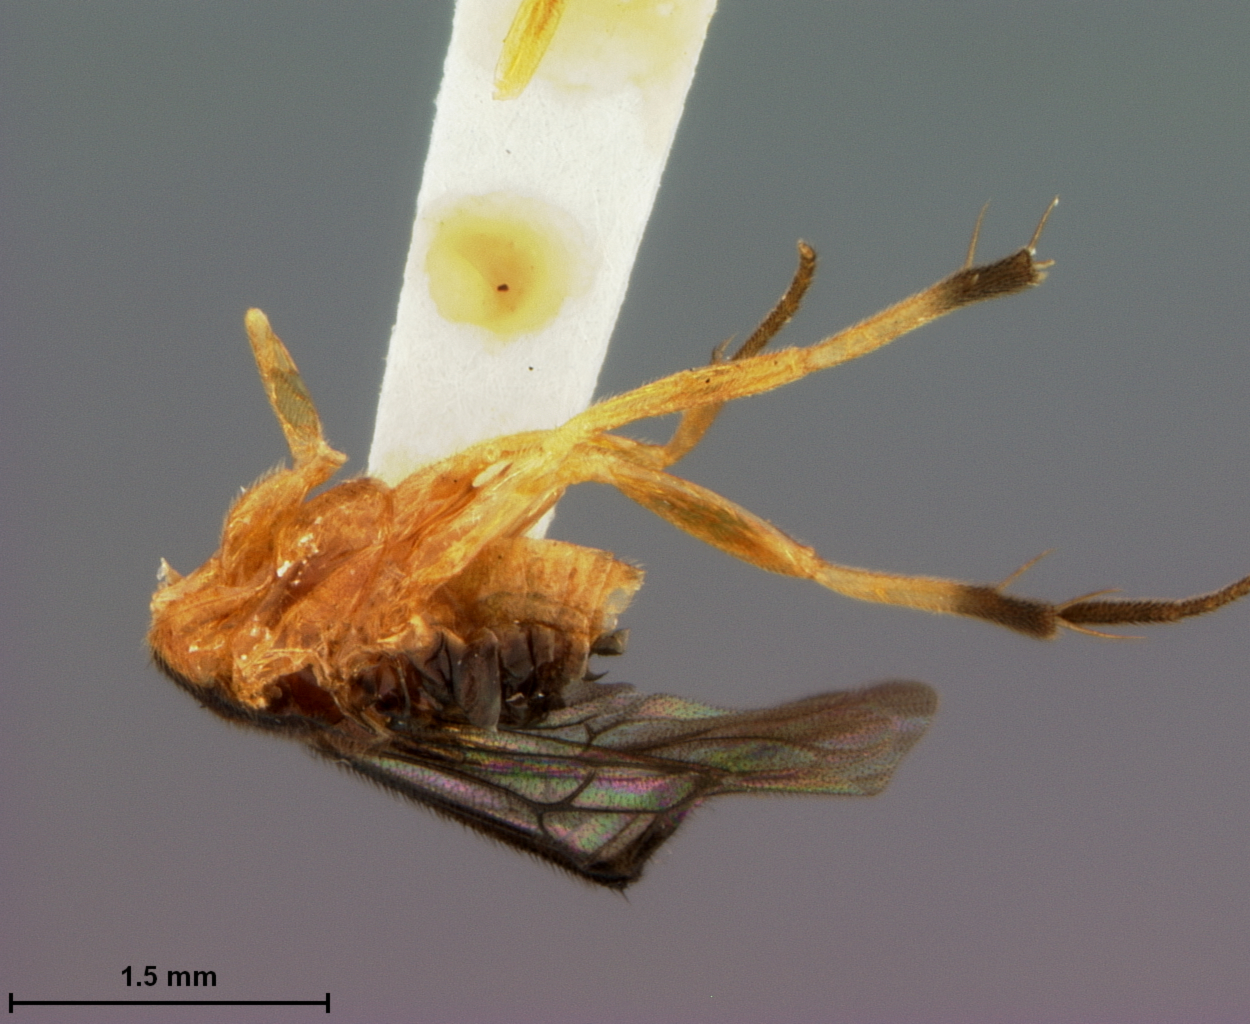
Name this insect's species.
Sciapteryx coquilletti
